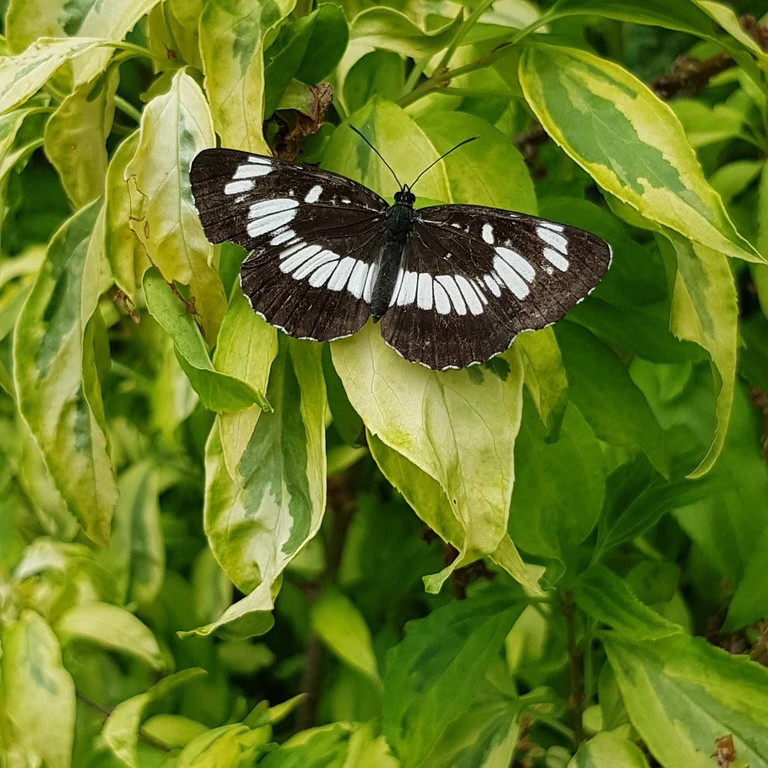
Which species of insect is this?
Neptis rivularis
